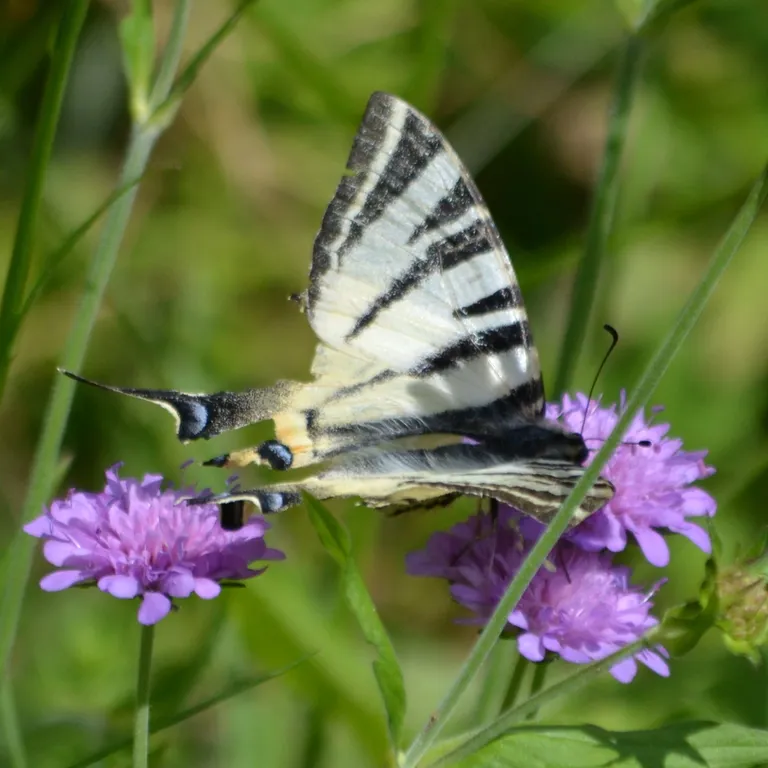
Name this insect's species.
Iphiclides podalirius
